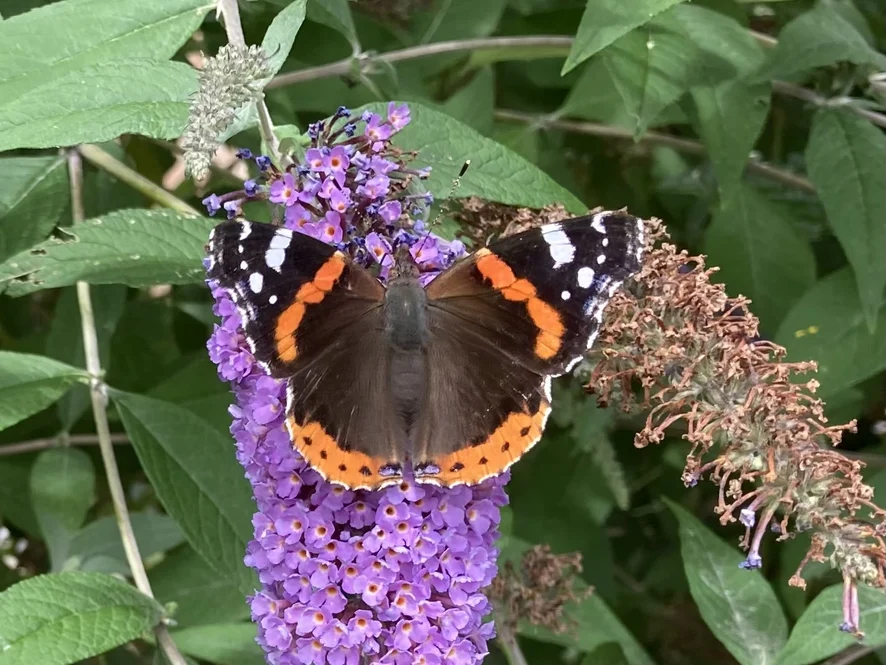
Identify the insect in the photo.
Vanessa atalanta
